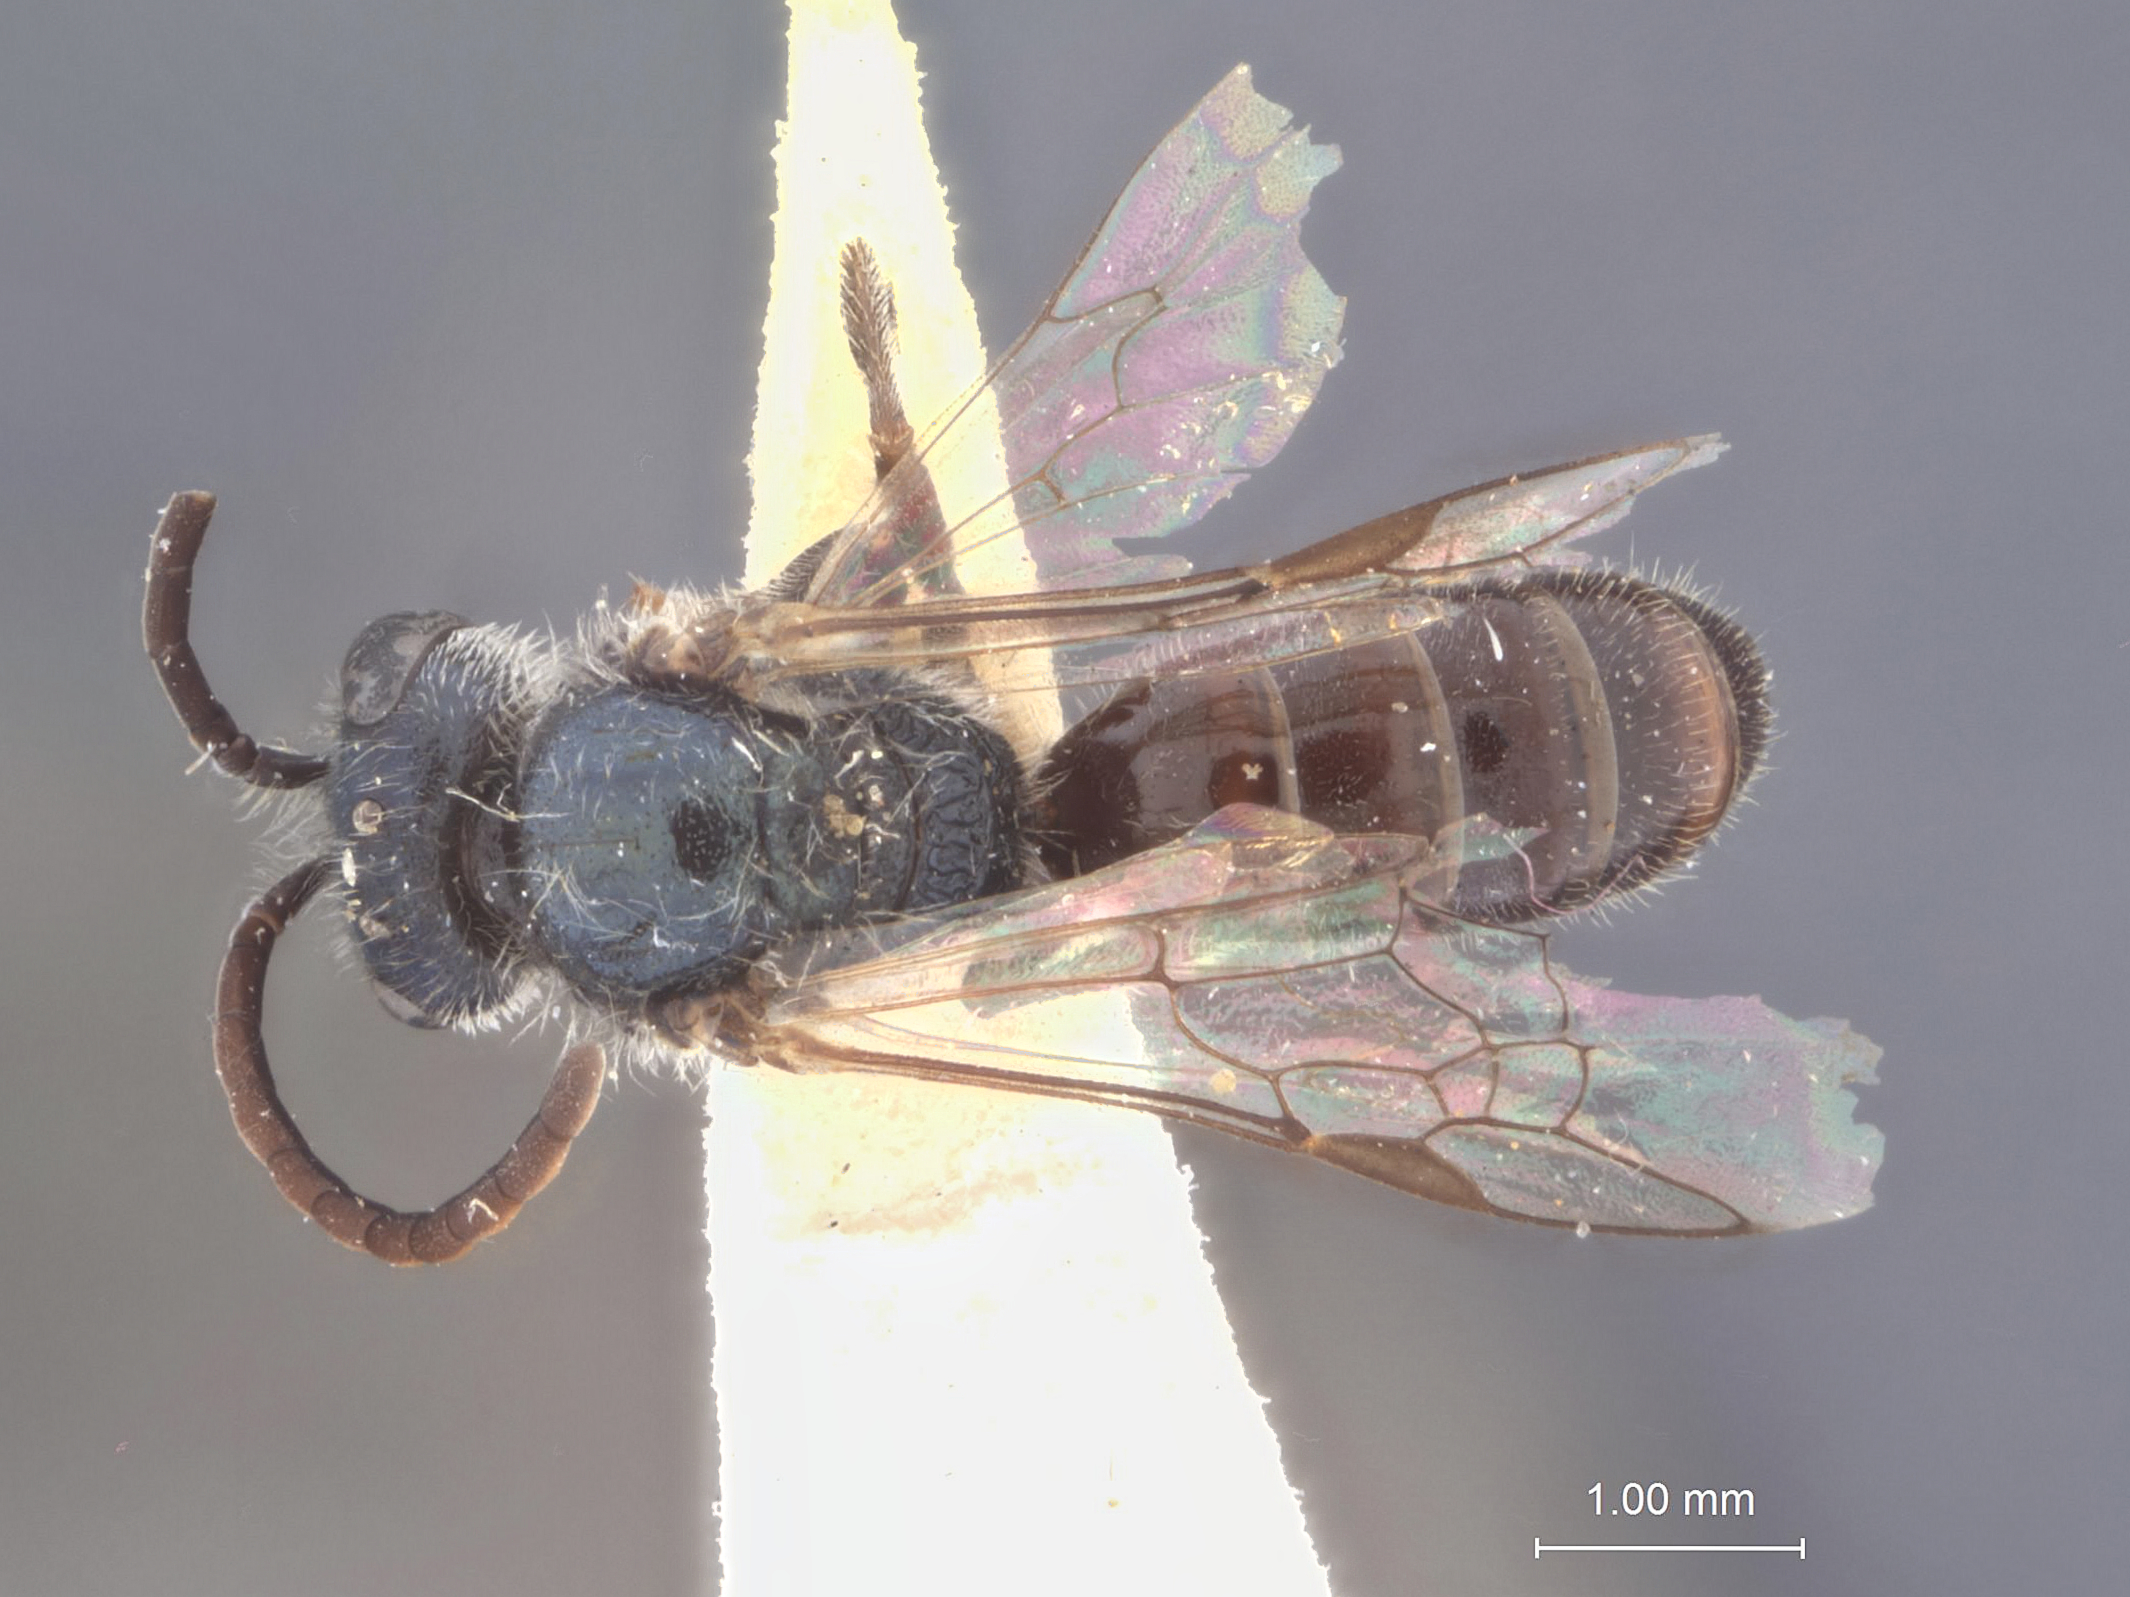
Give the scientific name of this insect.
Halictus praepes
